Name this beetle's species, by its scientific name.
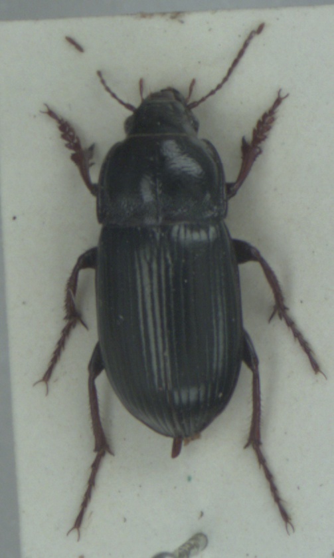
Zabrus tenebrioides
